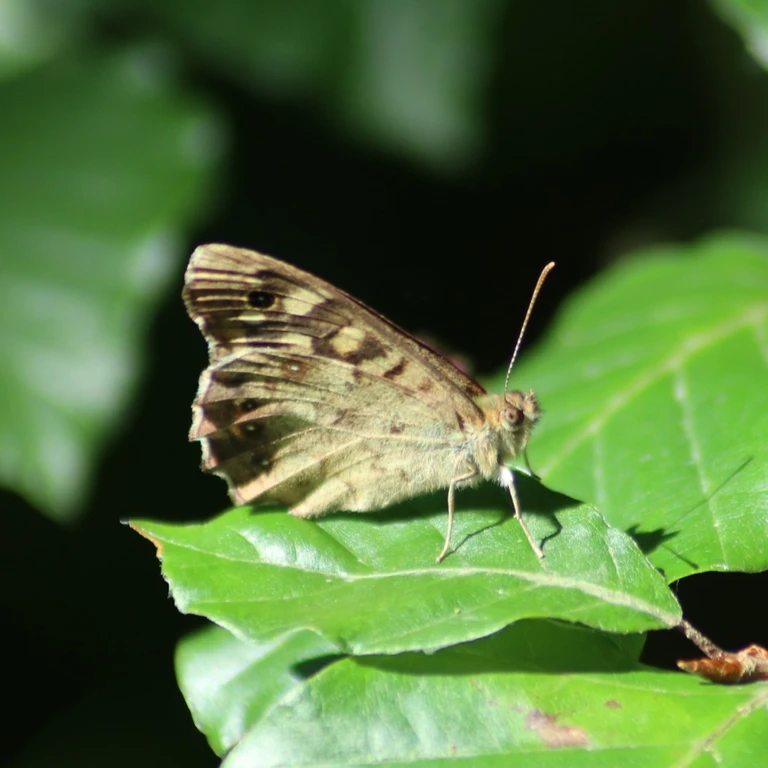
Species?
Pararge aegeria
